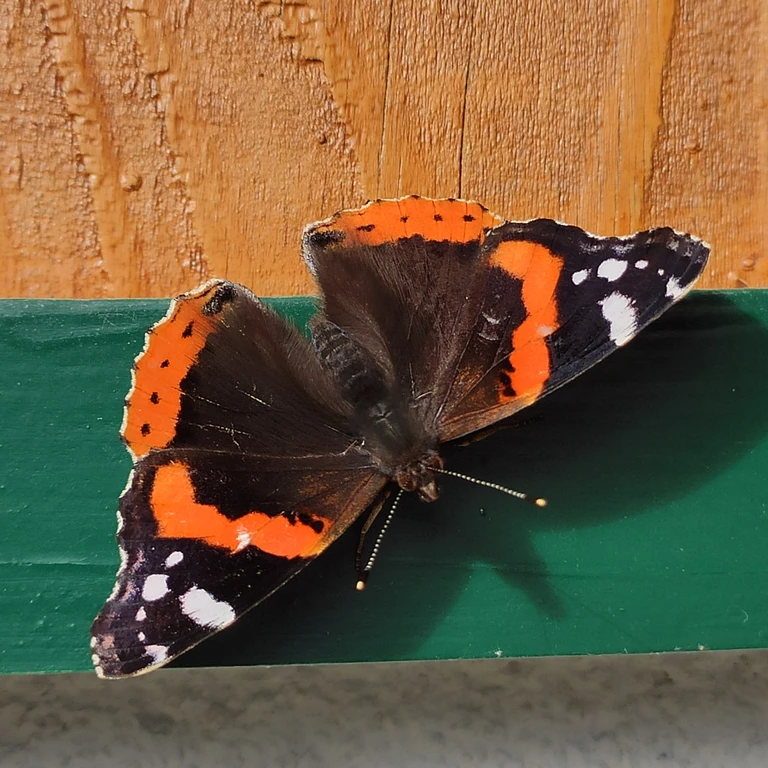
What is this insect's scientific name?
Vanessa atalanta
